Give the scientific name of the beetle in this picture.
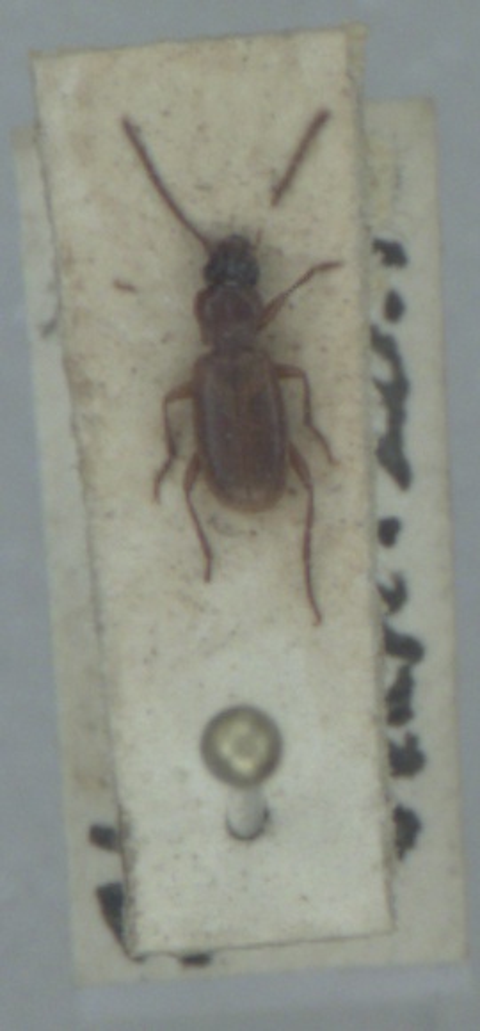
Trechoblemus micros
